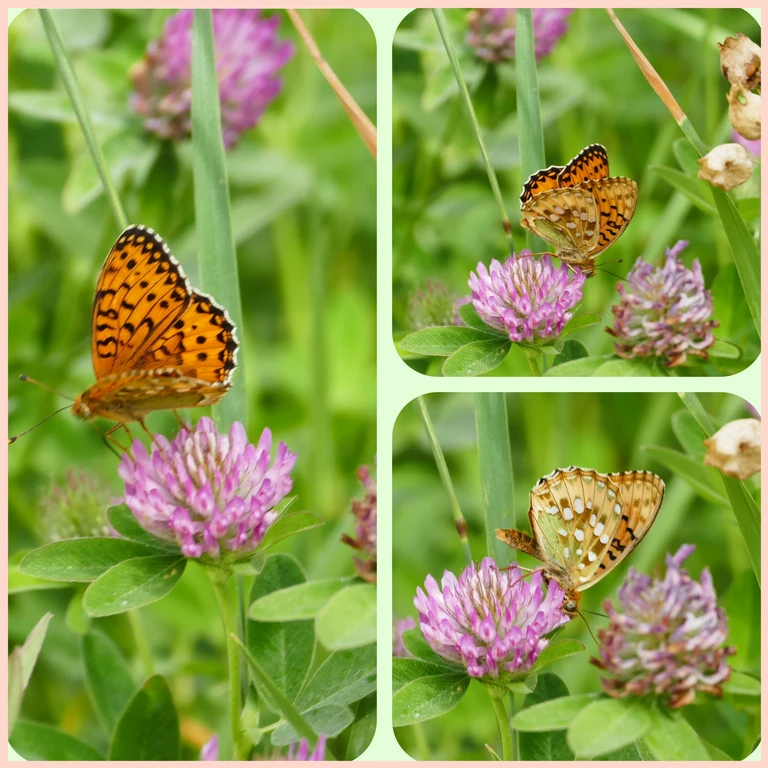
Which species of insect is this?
Speyeria aglaja
